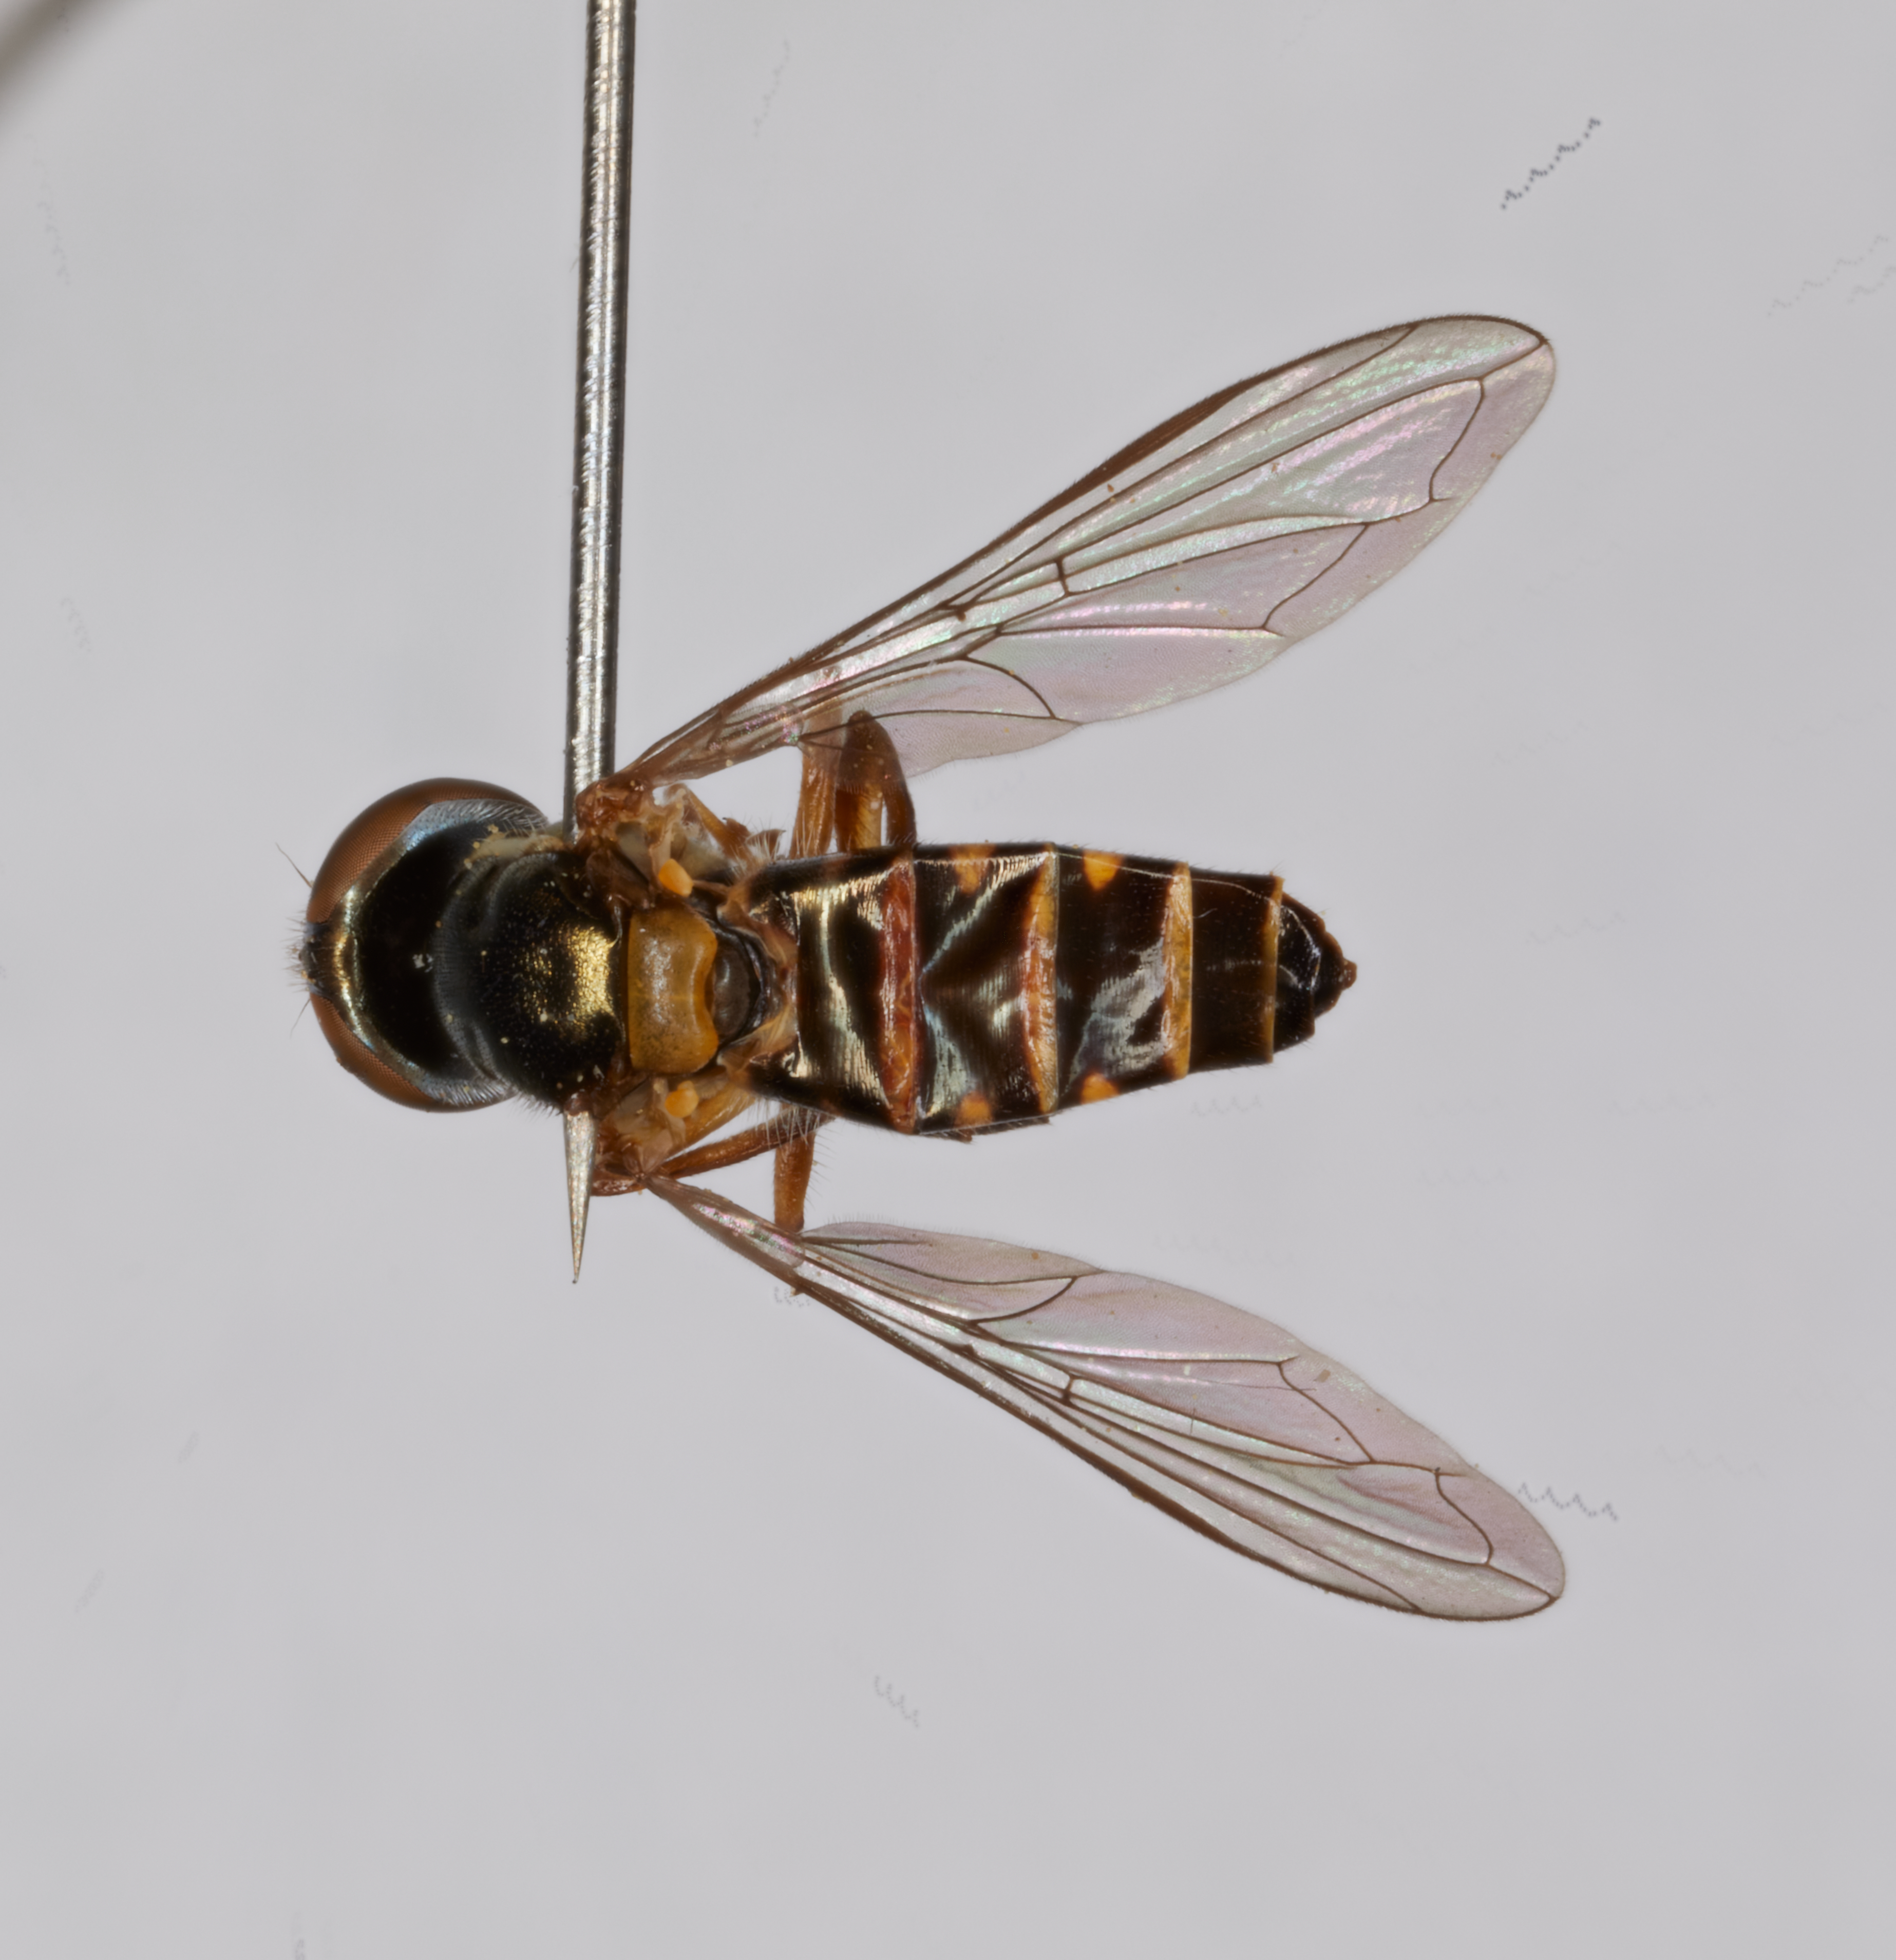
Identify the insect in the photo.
Anu una
